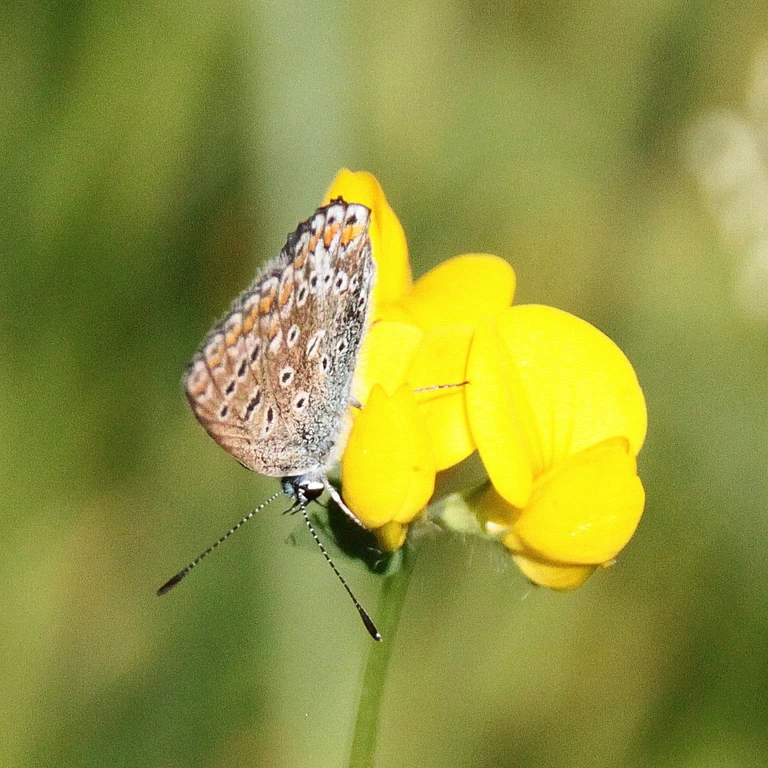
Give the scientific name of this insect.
Polyommatus icarus
